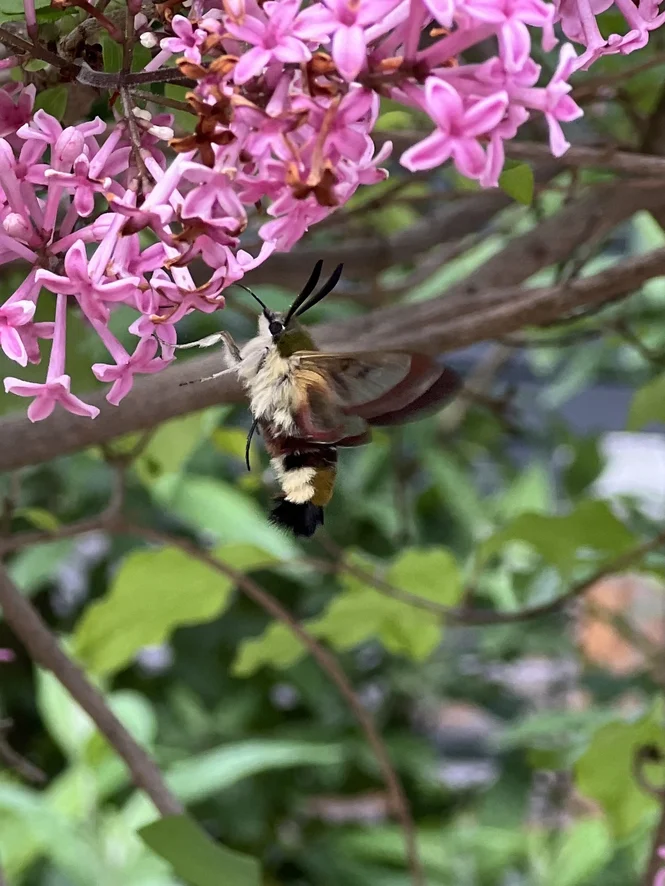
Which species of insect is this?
Hemaris fuciformis
